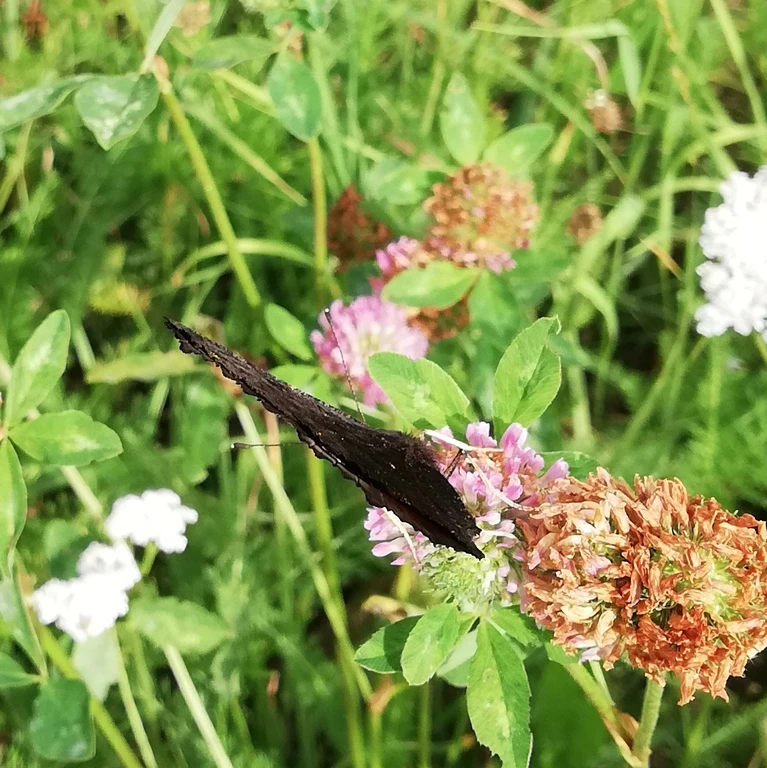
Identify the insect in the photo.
Aglais io
